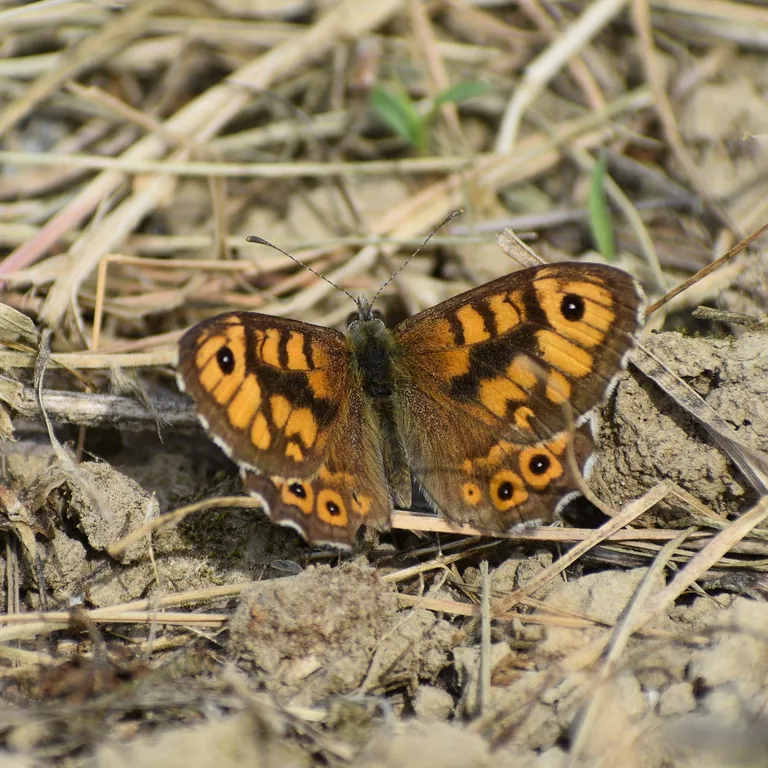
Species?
Lasiommata megera (also Pararge megera)
